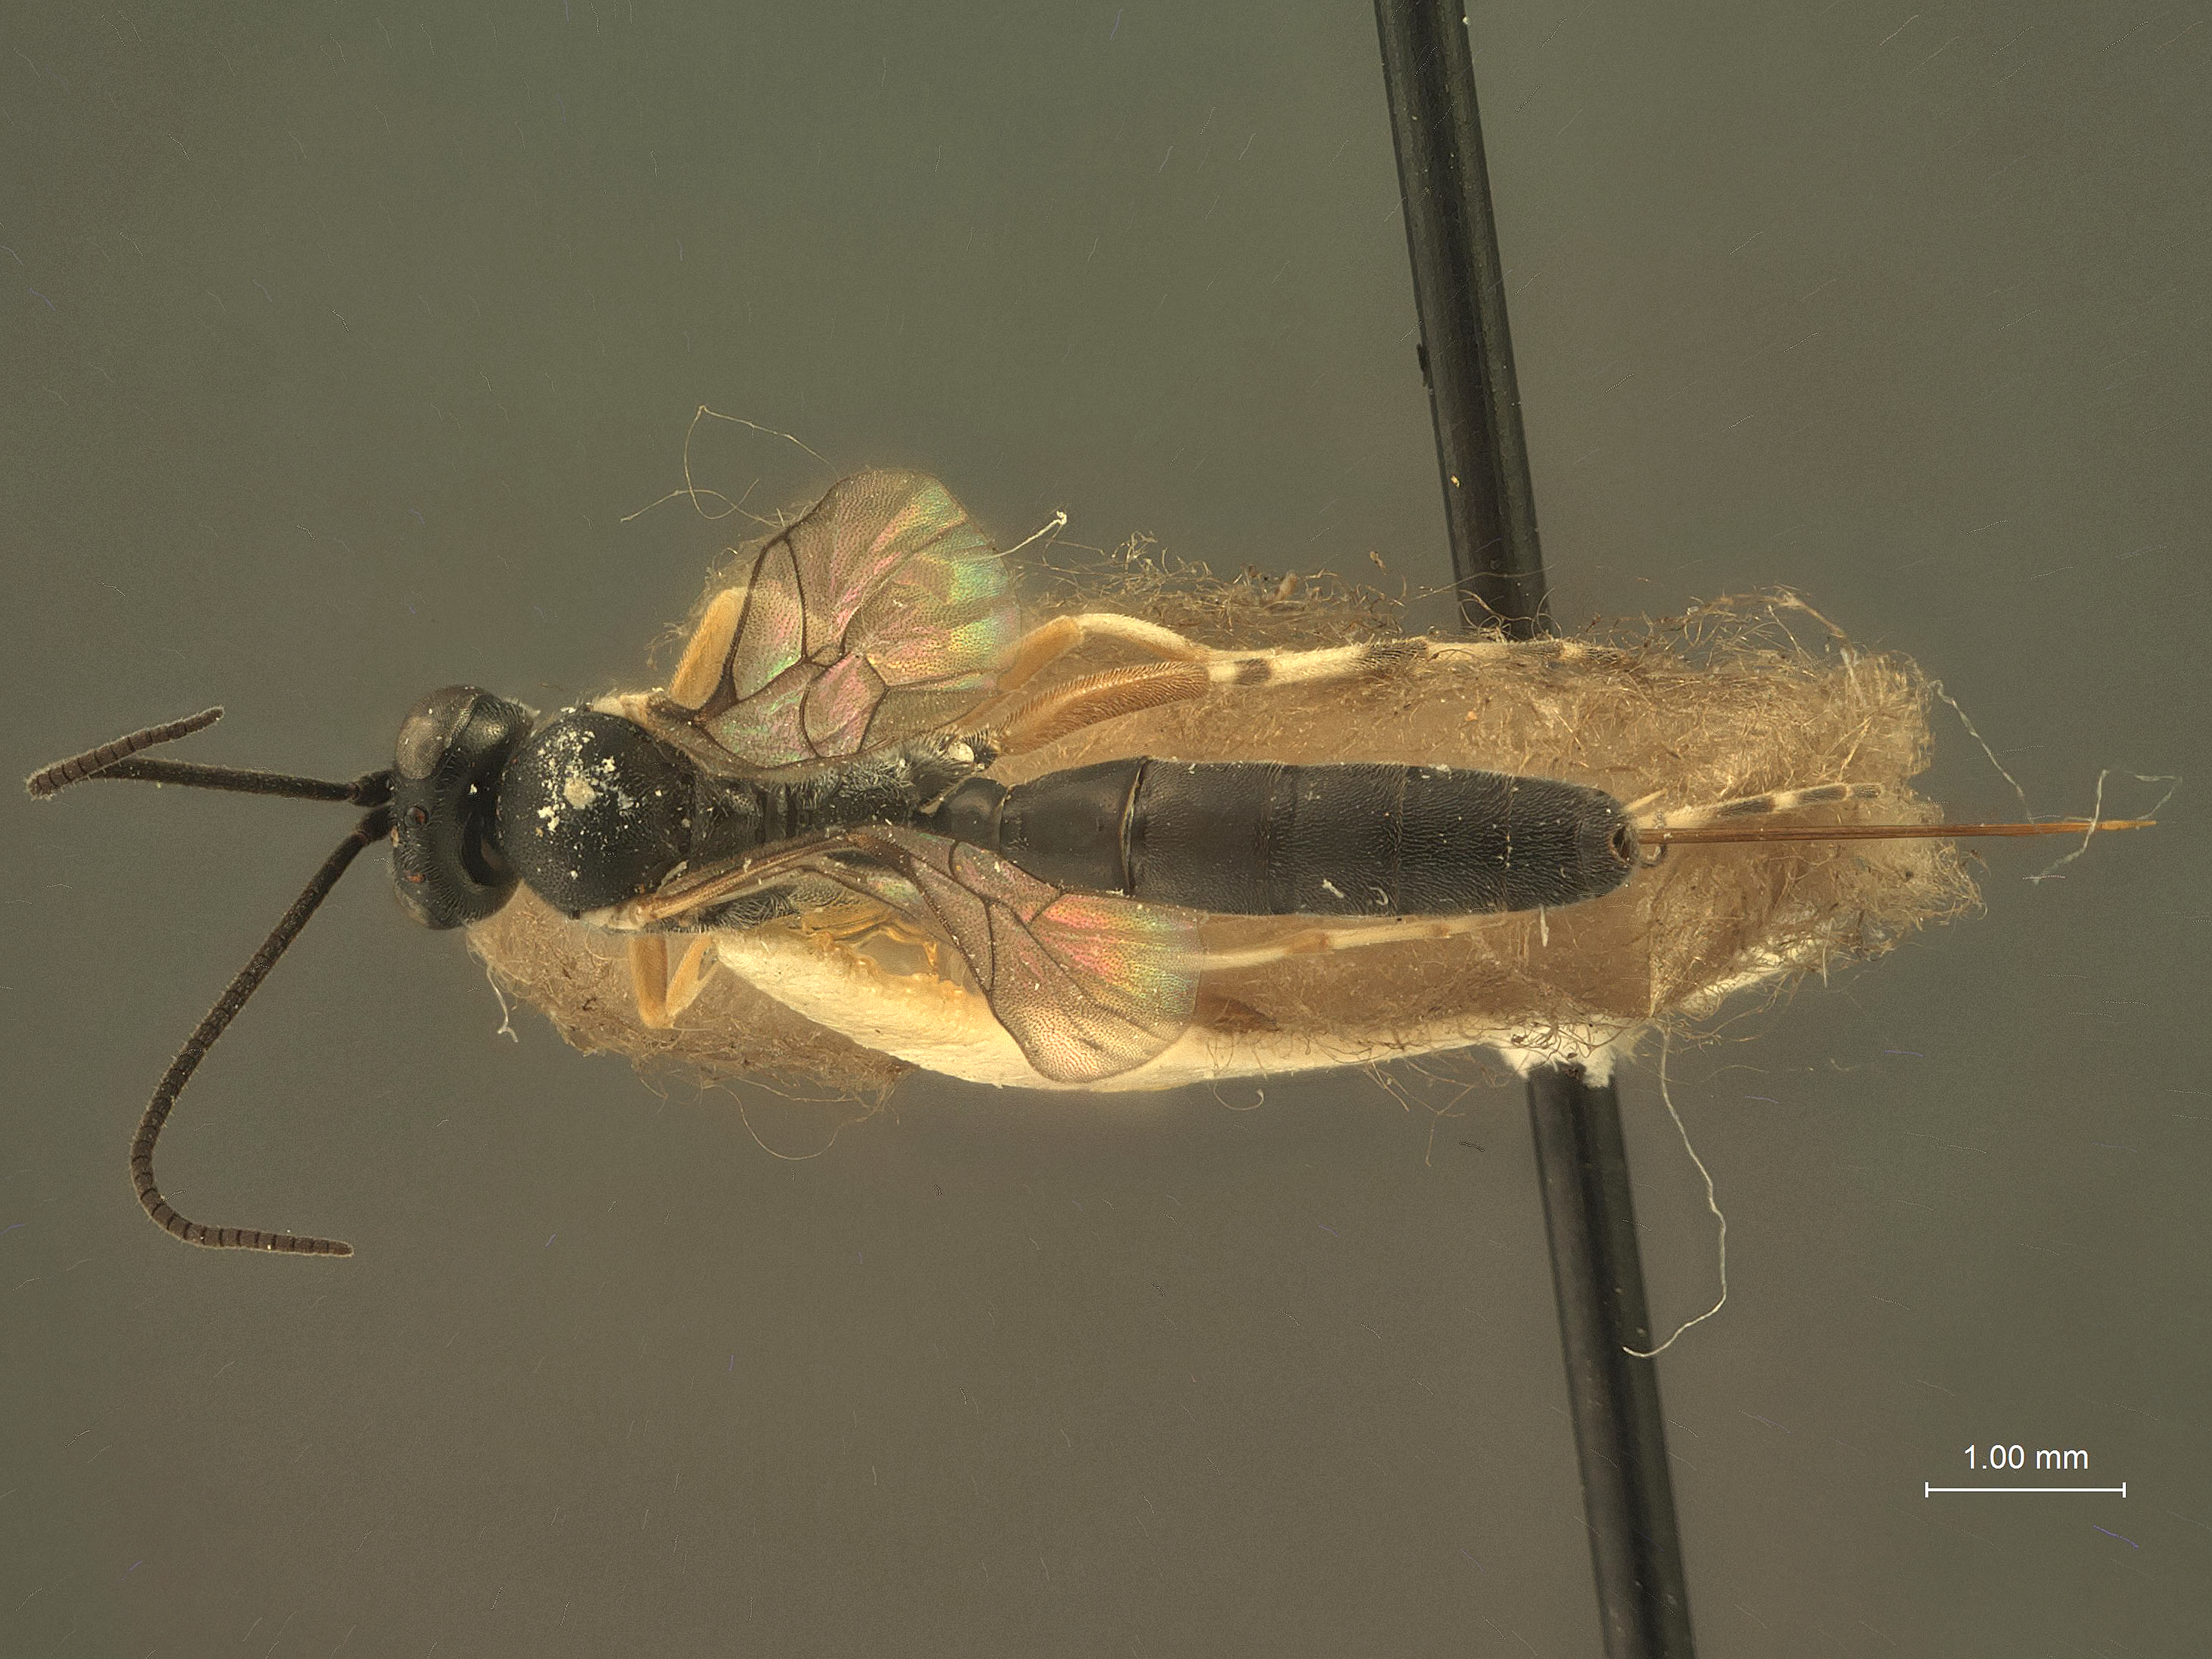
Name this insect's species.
Sinophorus moroccoensis
